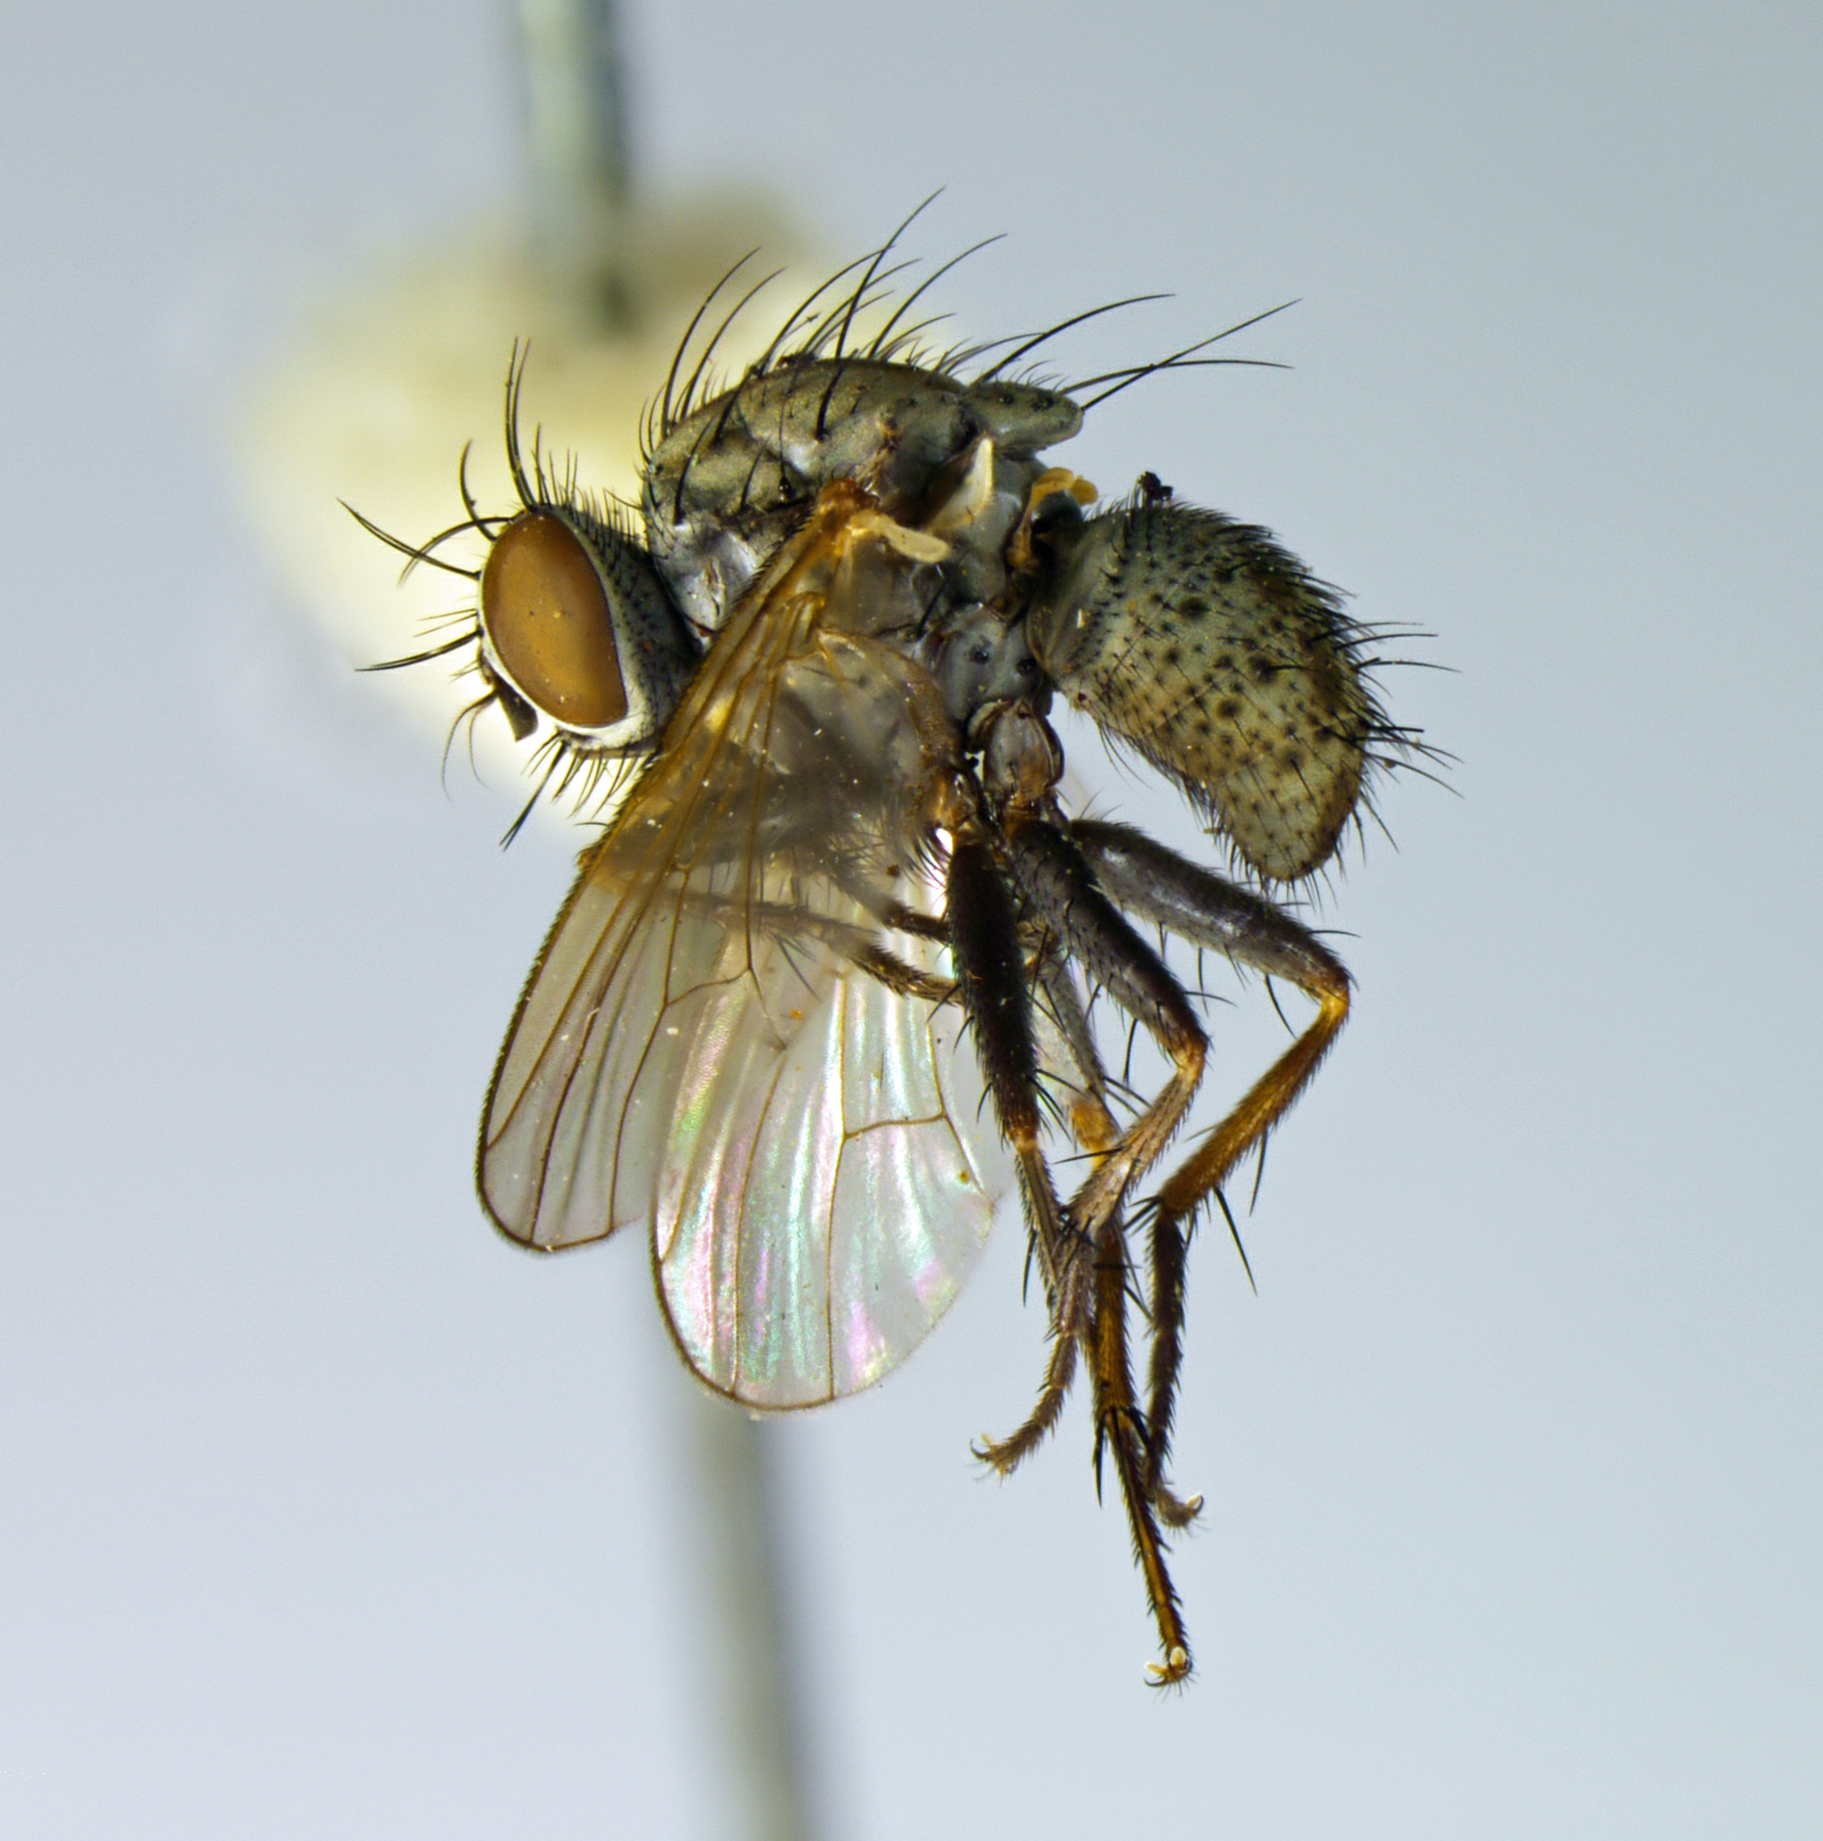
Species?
Coenosia uniformis
